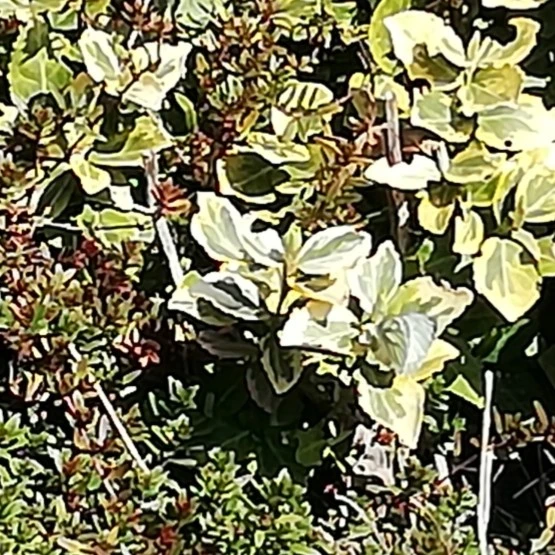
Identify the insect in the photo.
Pieris napi
